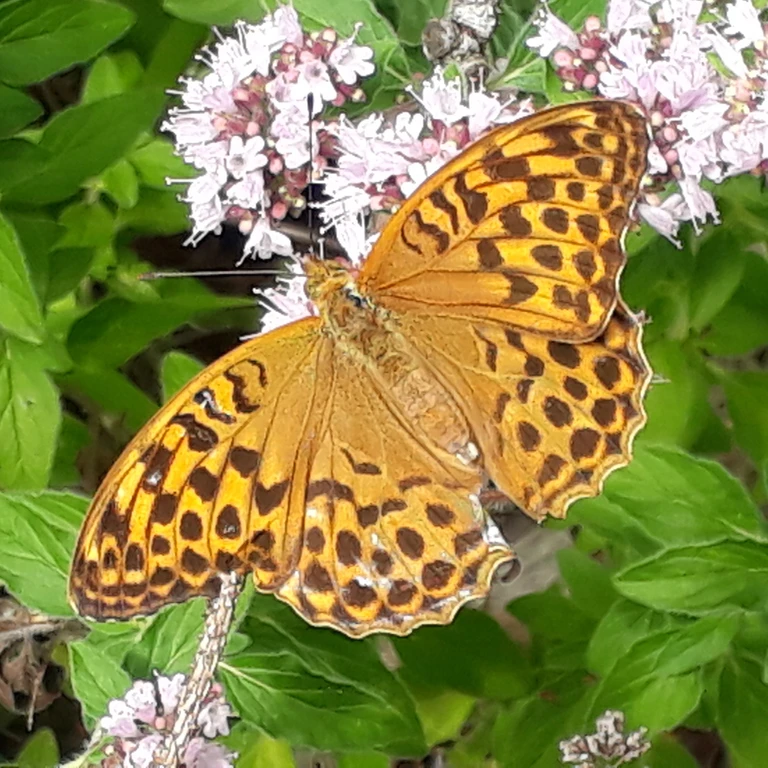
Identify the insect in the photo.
Argynnis paphia
